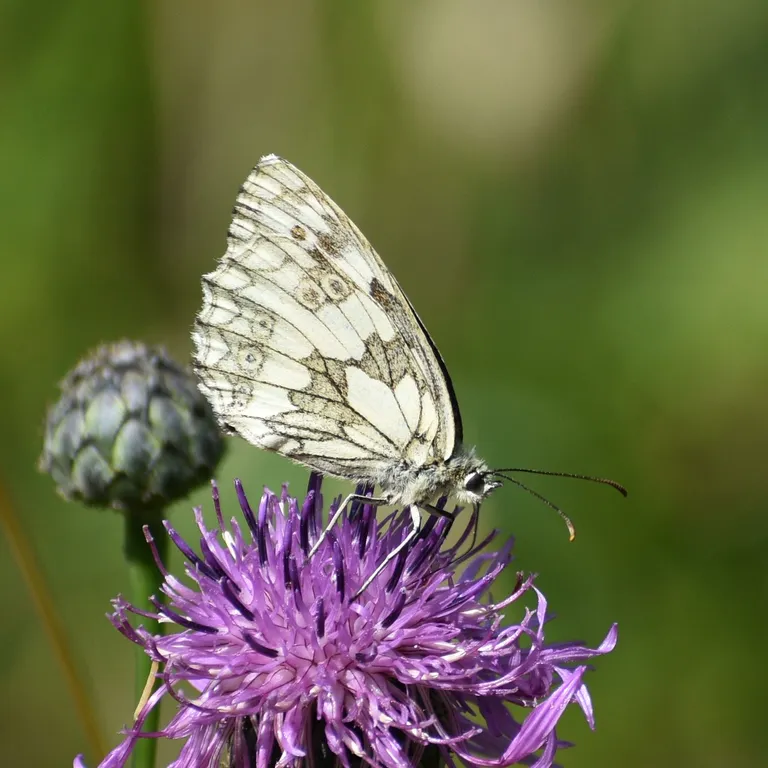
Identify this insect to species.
Melanargia galathea
